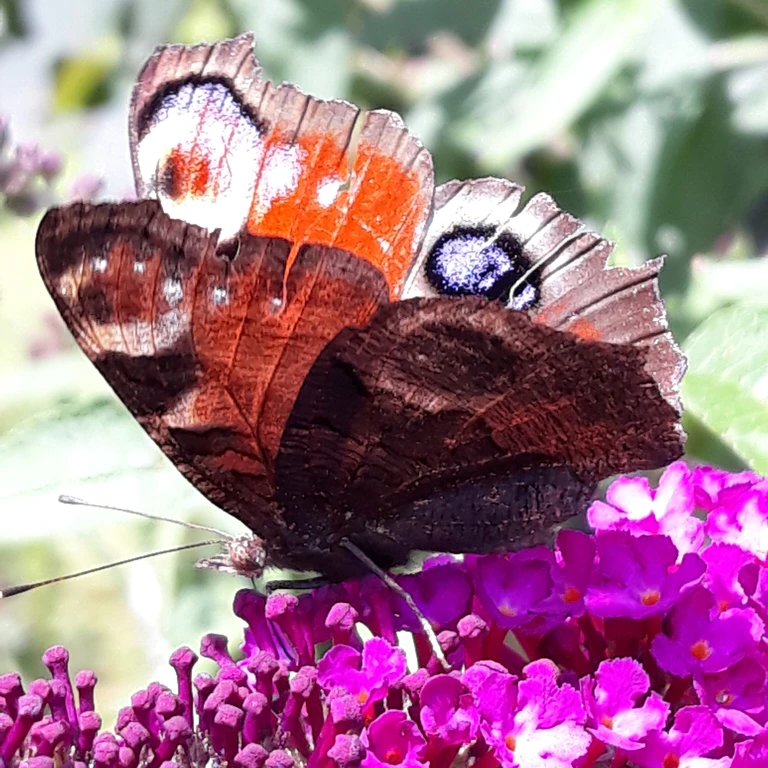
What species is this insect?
Aglais io
